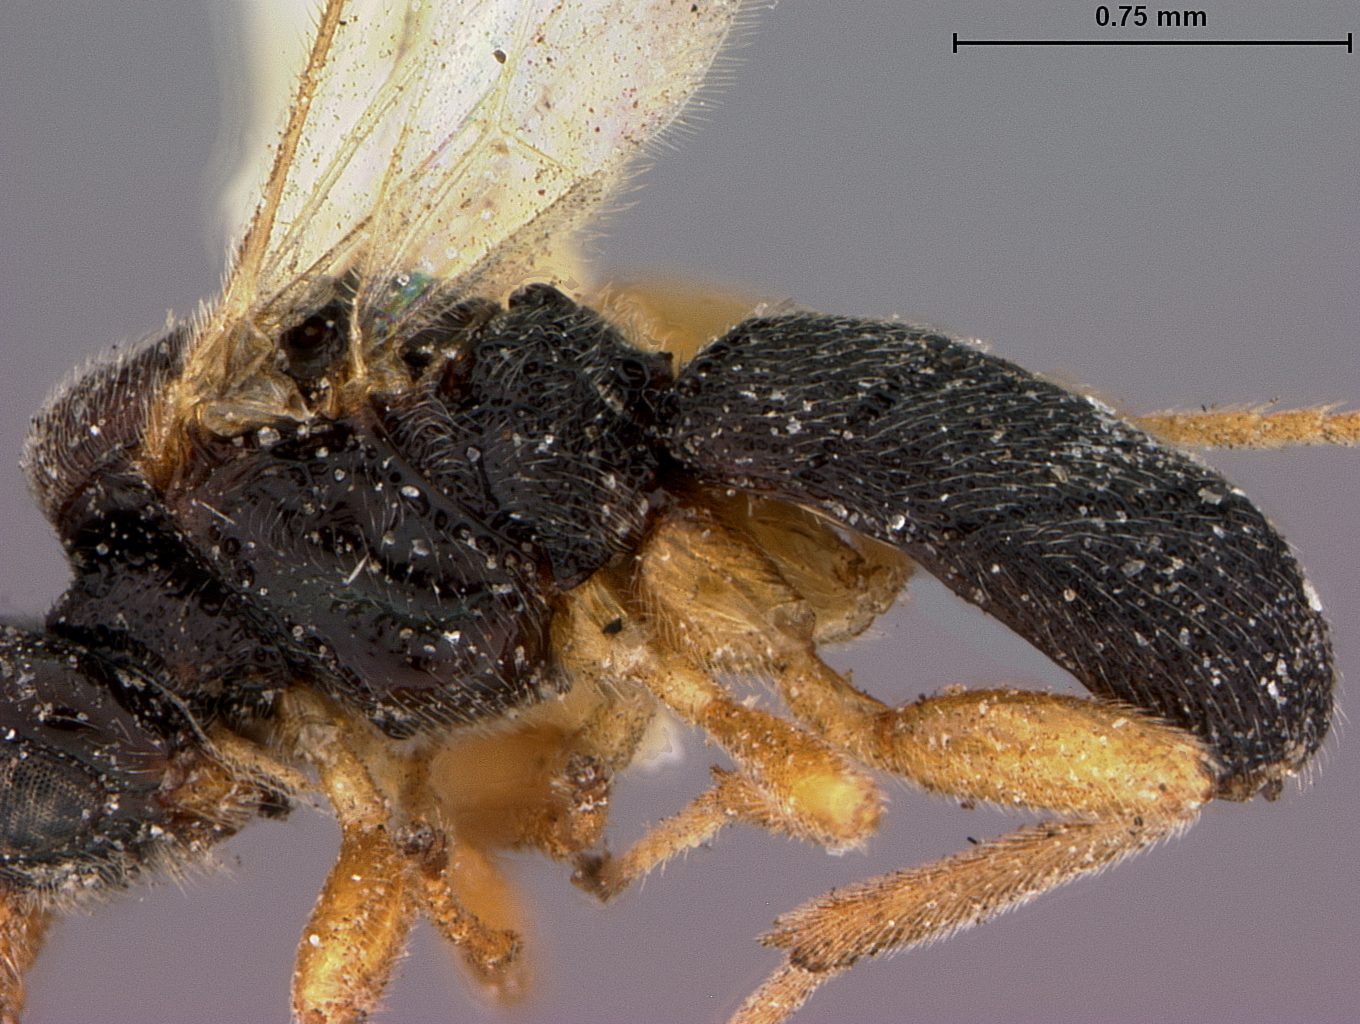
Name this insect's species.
Triaspis ocellulata
